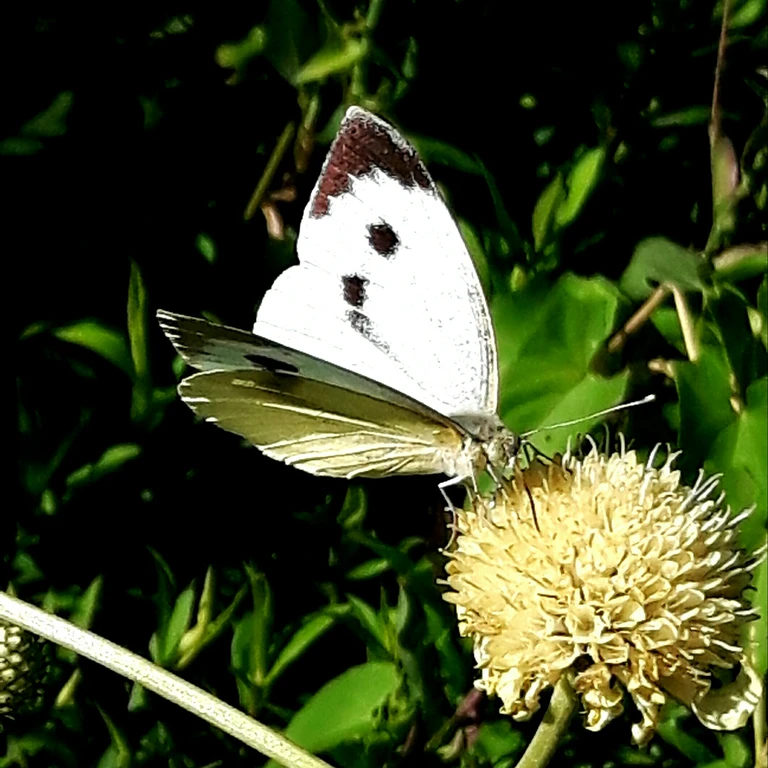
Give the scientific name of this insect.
Pieris brassicae
